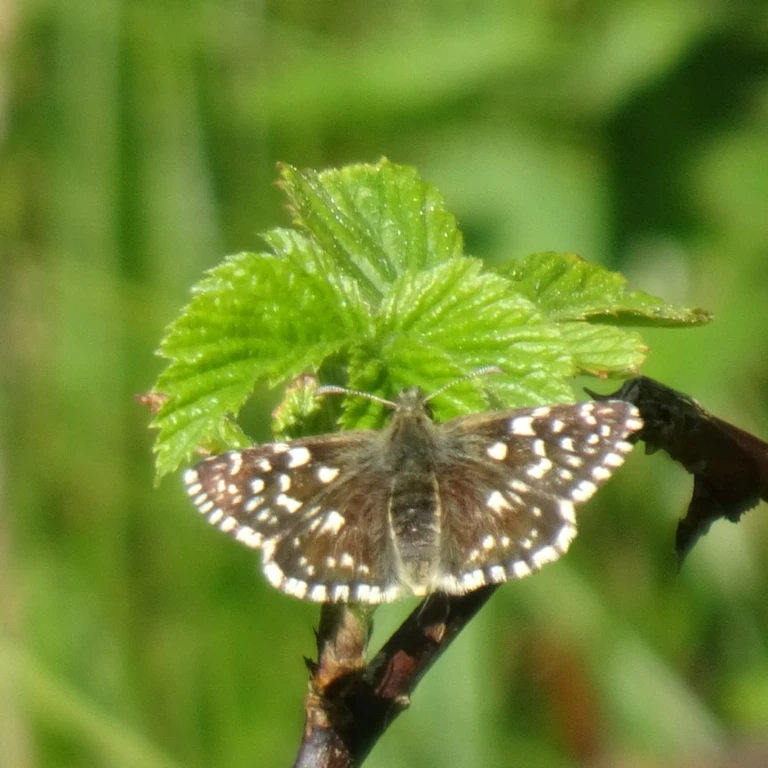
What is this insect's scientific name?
Pyrgus malvae
